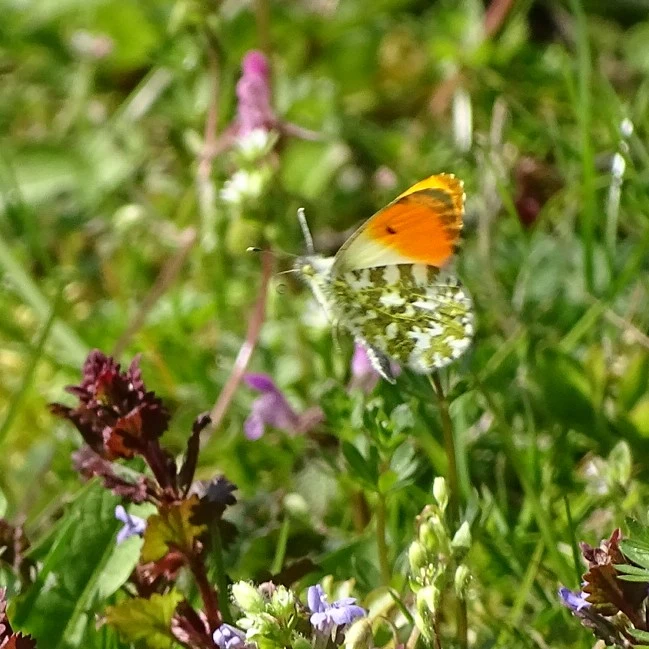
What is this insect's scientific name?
Anthocharis cardamines
